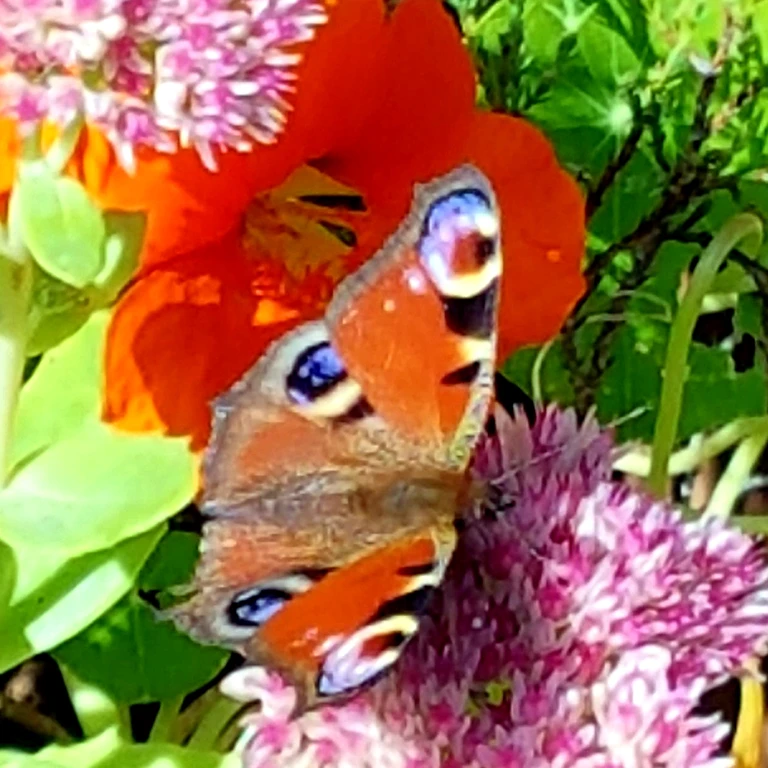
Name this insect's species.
Aglais io
